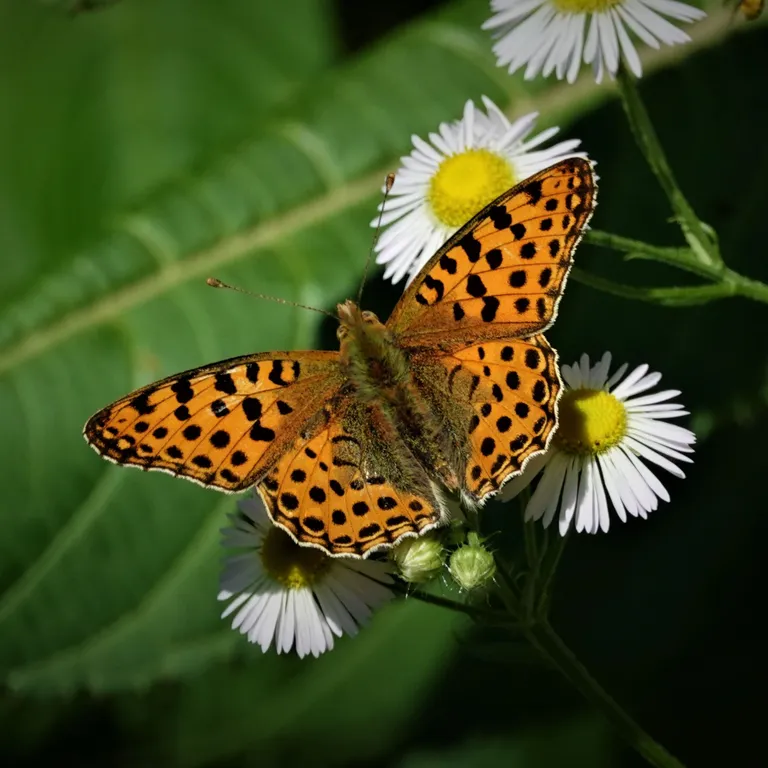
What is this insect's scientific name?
Issoria lathonia
